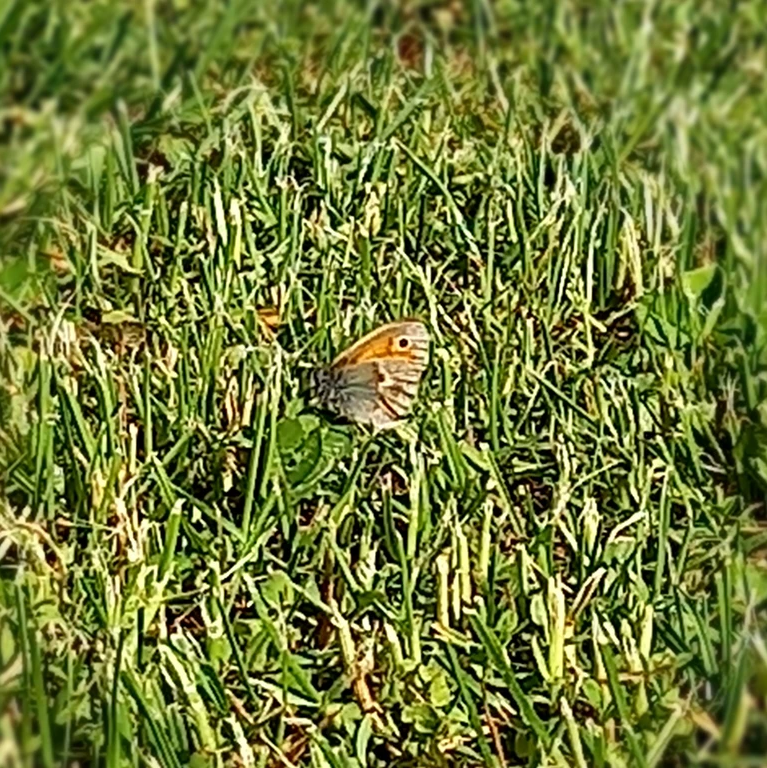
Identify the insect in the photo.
Coenonympha pamphilus
